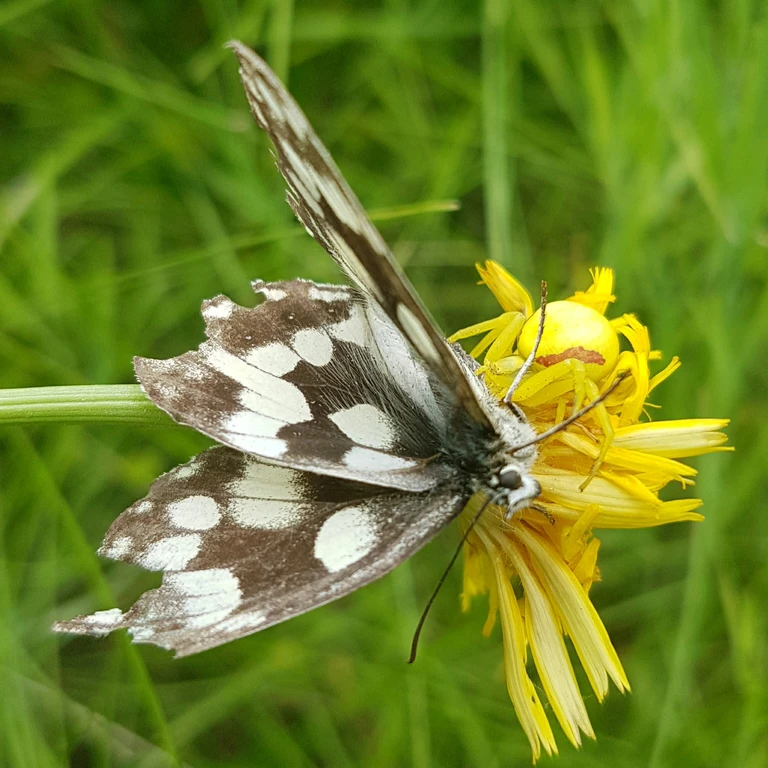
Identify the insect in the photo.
Melanargia galathea
